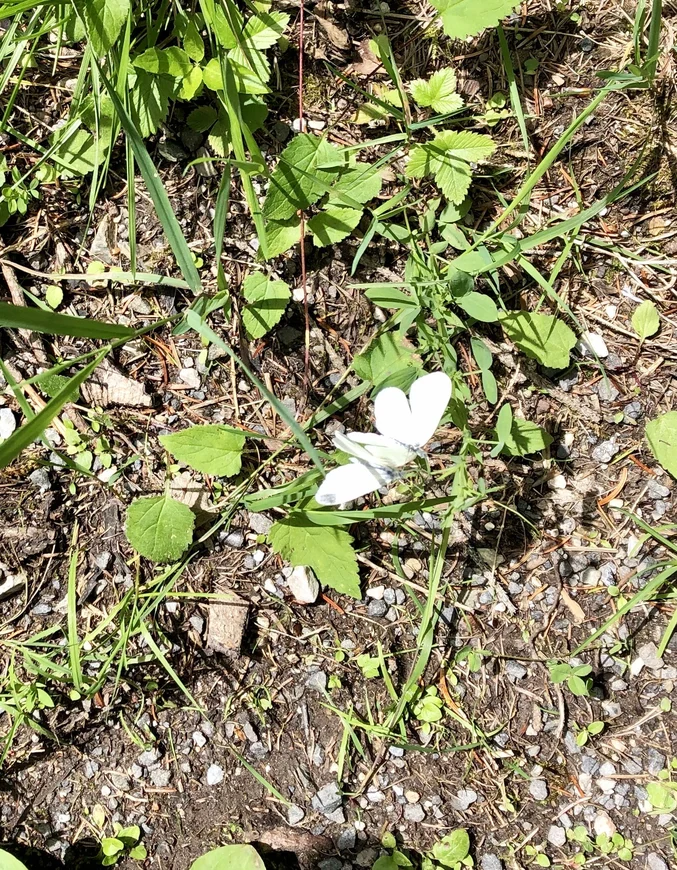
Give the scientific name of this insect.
Leptidea sinapis/juvernica
